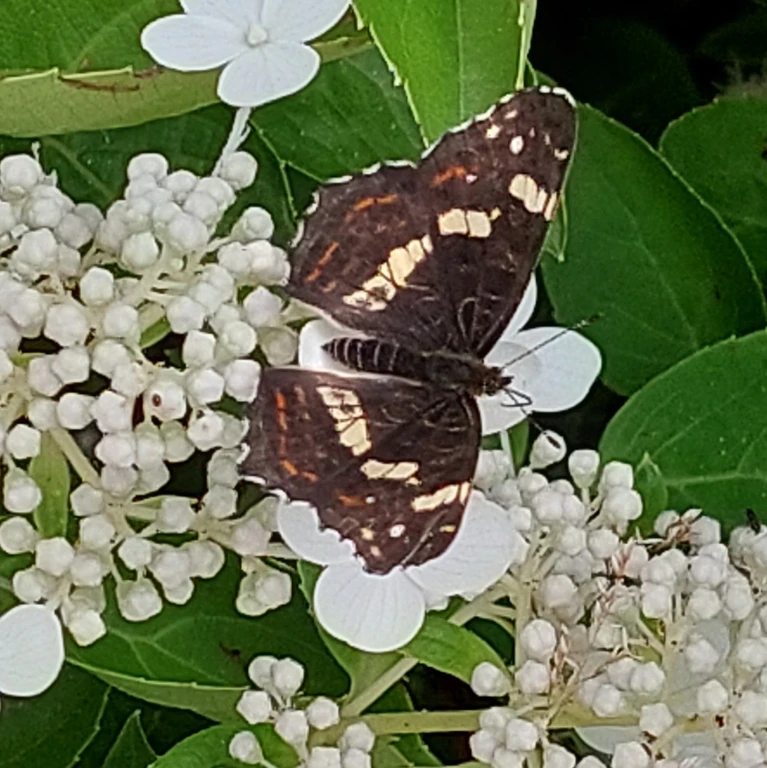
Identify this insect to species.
Araschnia levana
